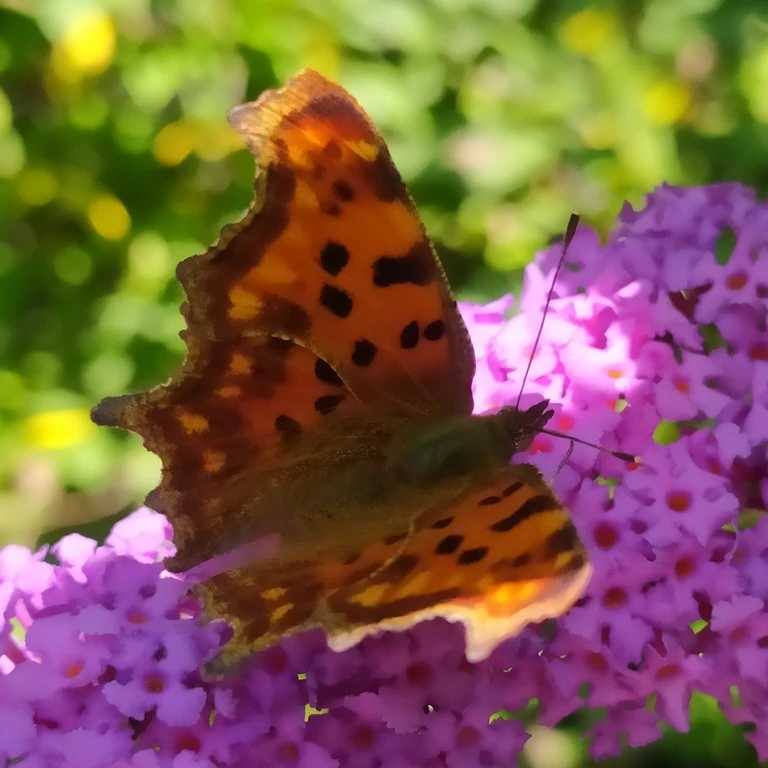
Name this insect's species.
Polygonia c-album
